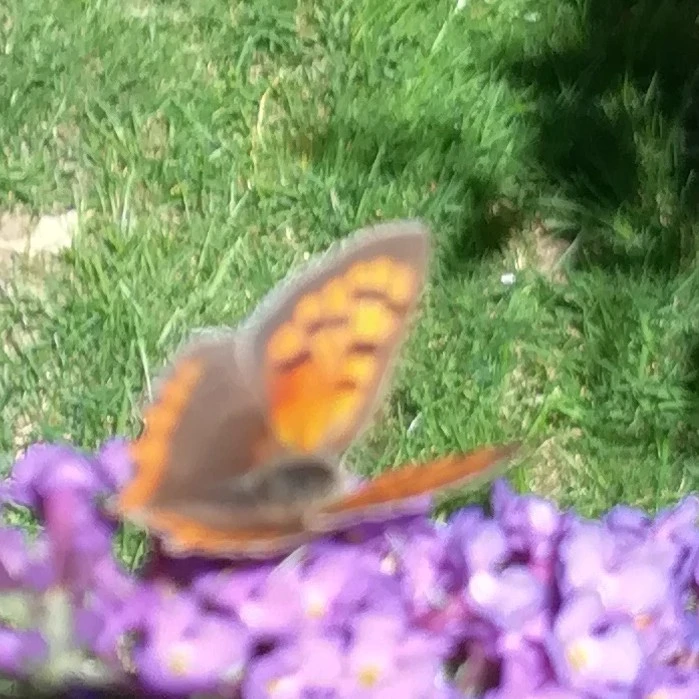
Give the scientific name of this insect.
Lycaena phlaeas
